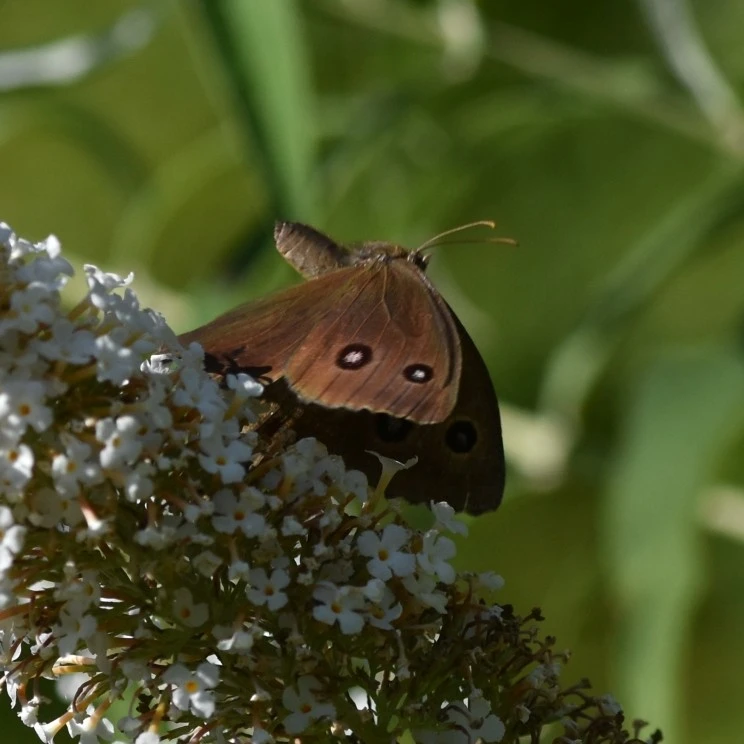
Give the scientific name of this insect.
Minois dryas
